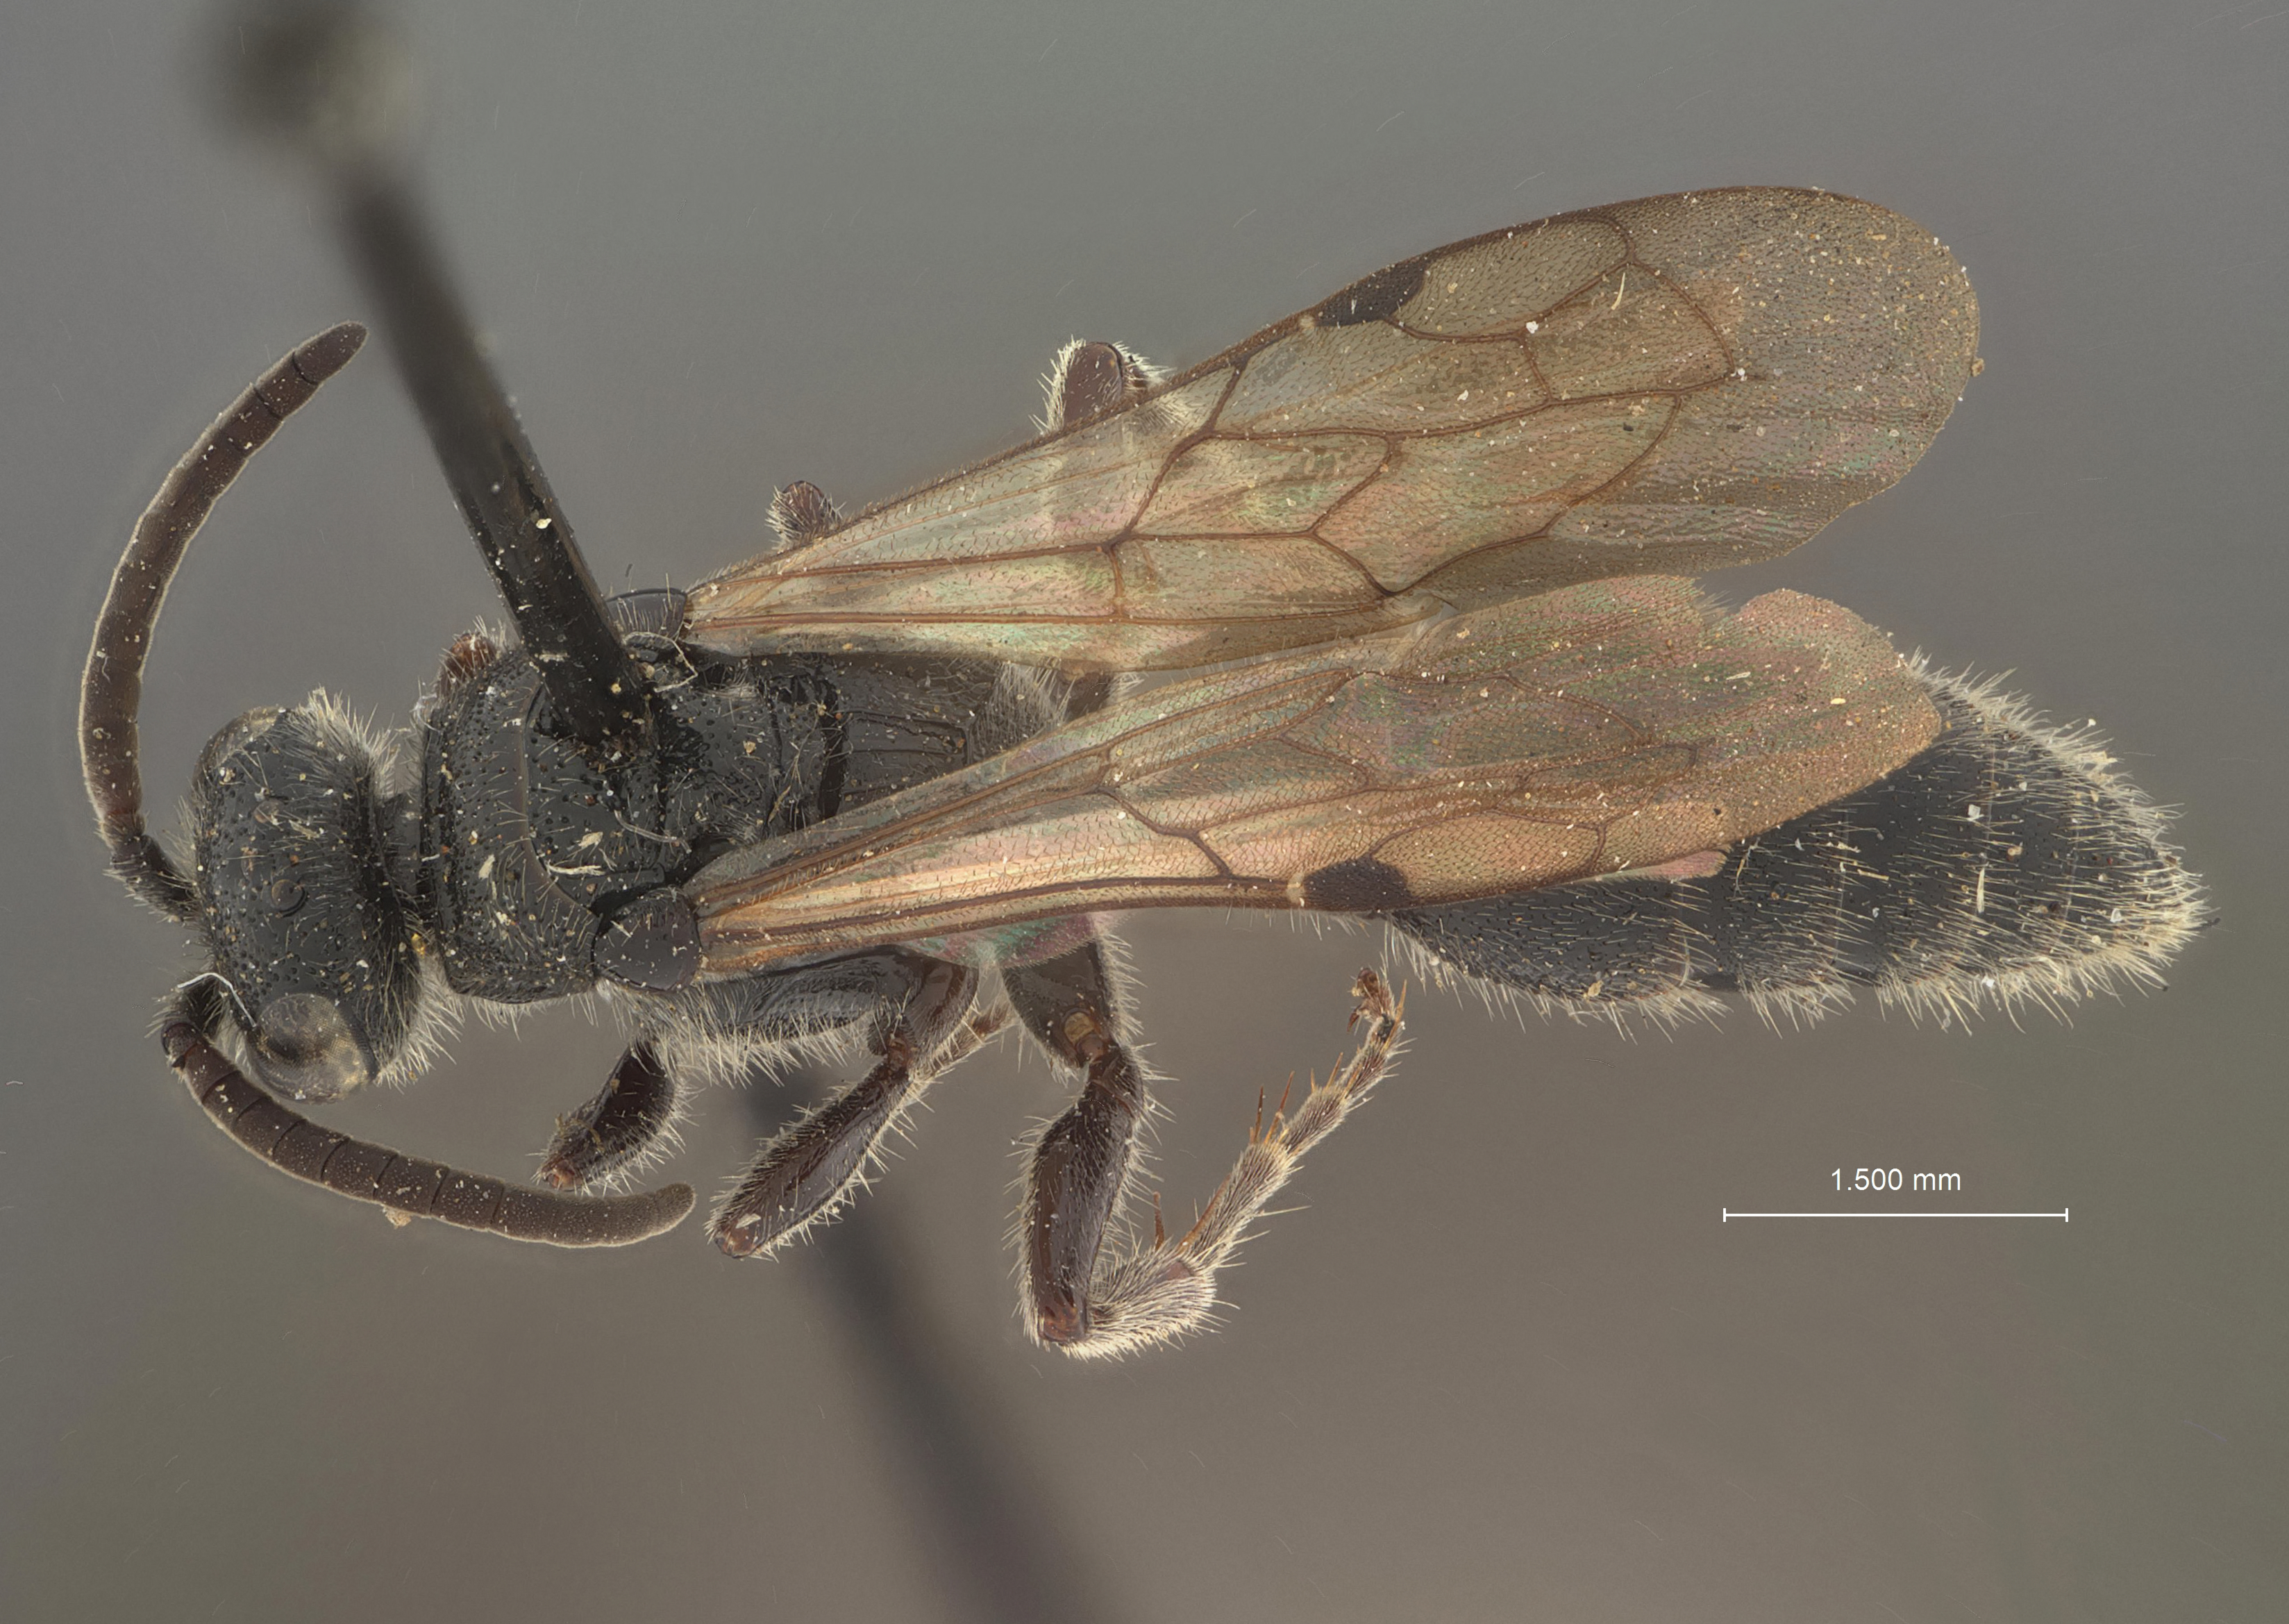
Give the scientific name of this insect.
Tiphia dentata
